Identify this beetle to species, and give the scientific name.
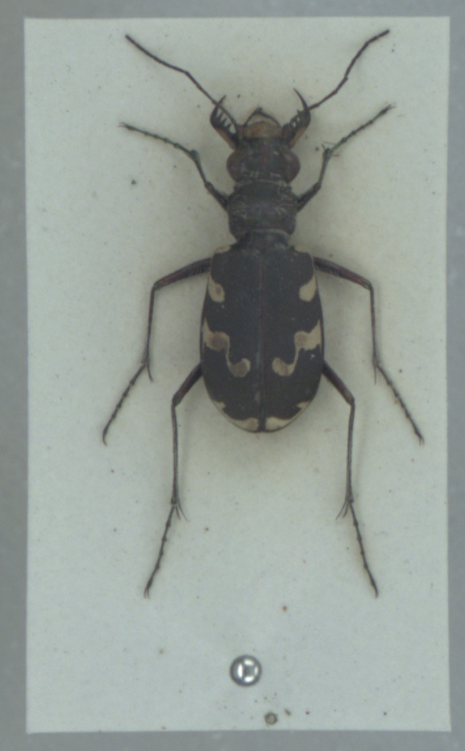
Cicindela maritima
